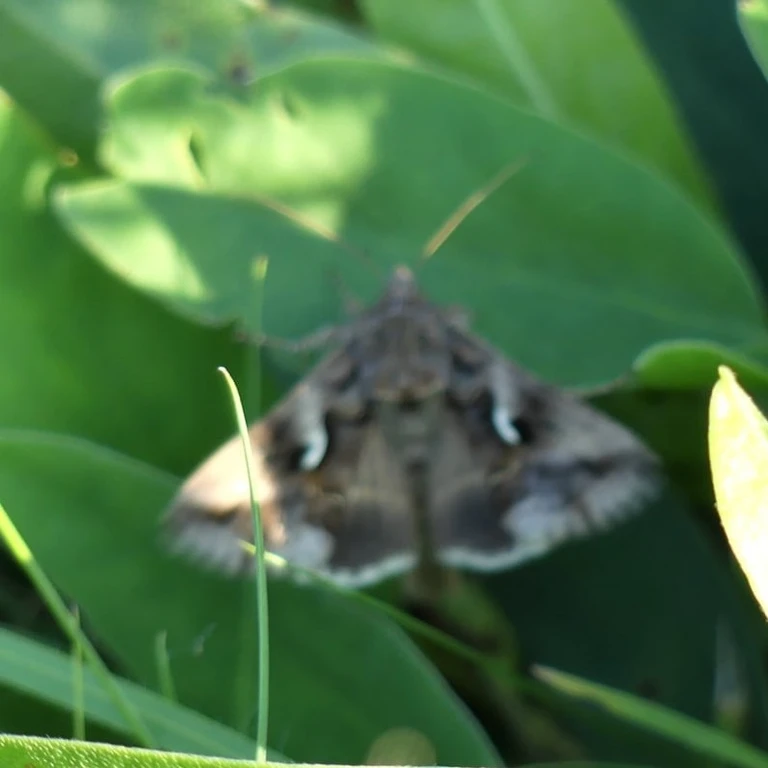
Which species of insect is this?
Autographa gamma
